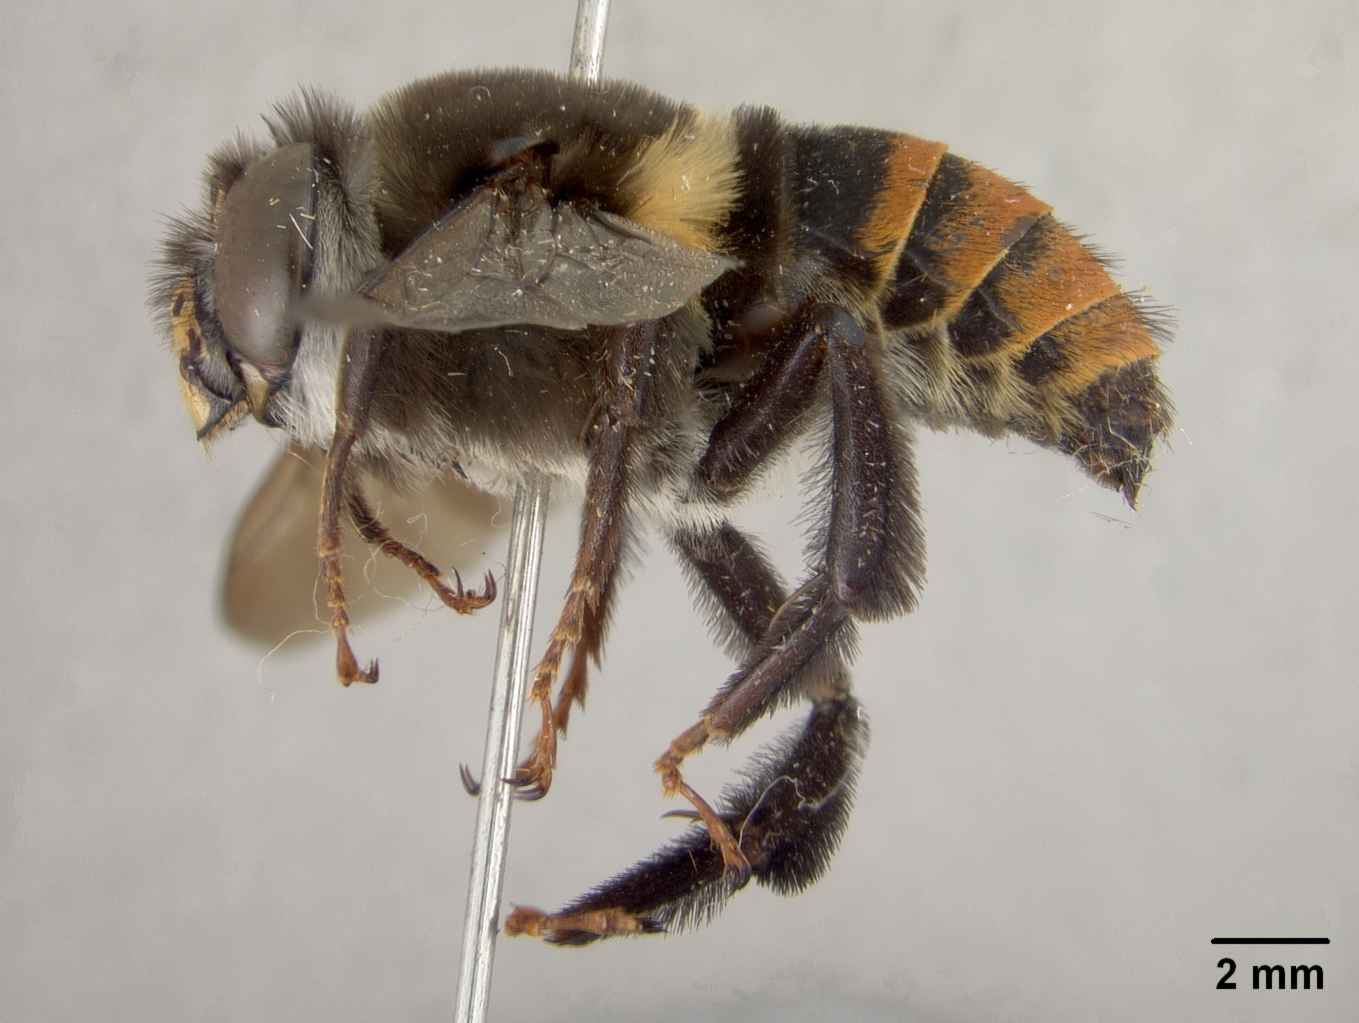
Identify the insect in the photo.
Pachymelus mediocinctus
